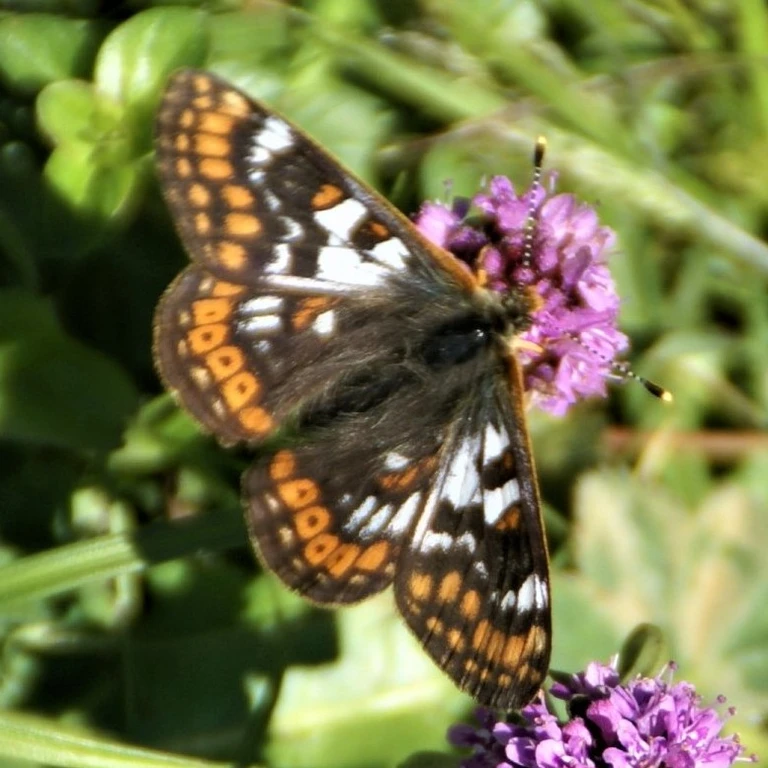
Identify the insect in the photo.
Euphydryas cynthia (also Hypodryas cynthia)
